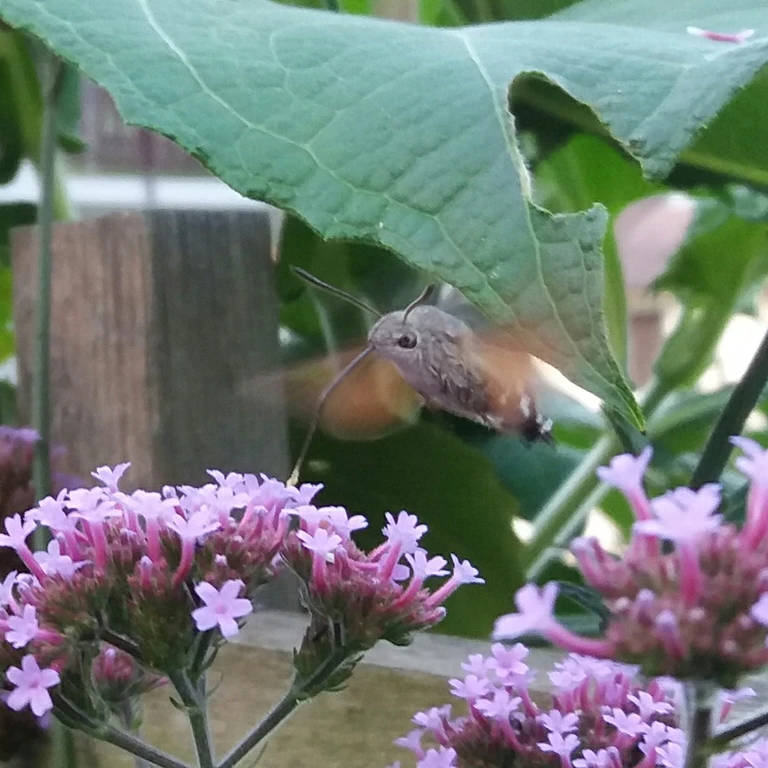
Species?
Macroglossum stellatarum
